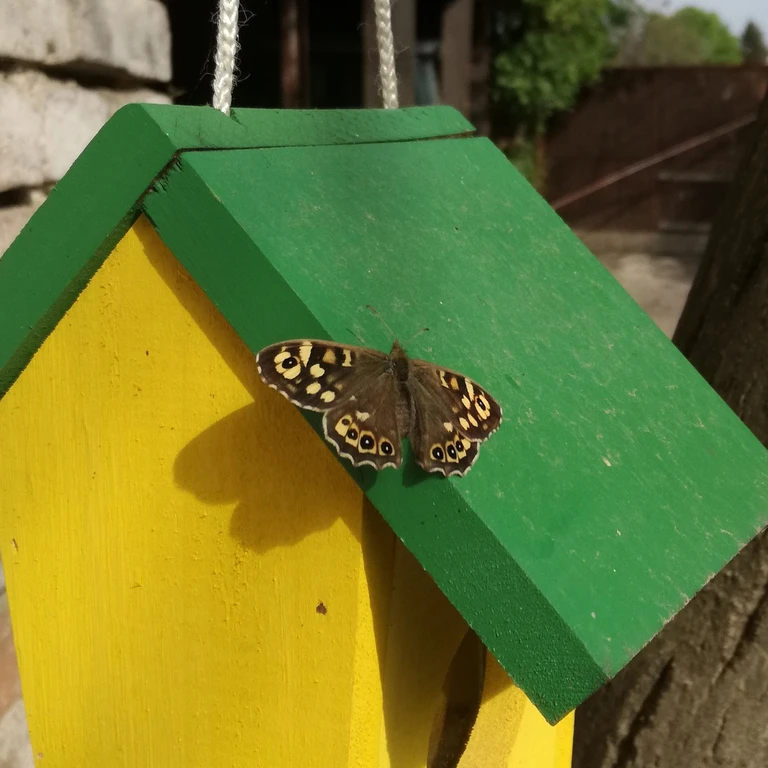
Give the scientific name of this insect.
Pararge aegeria
